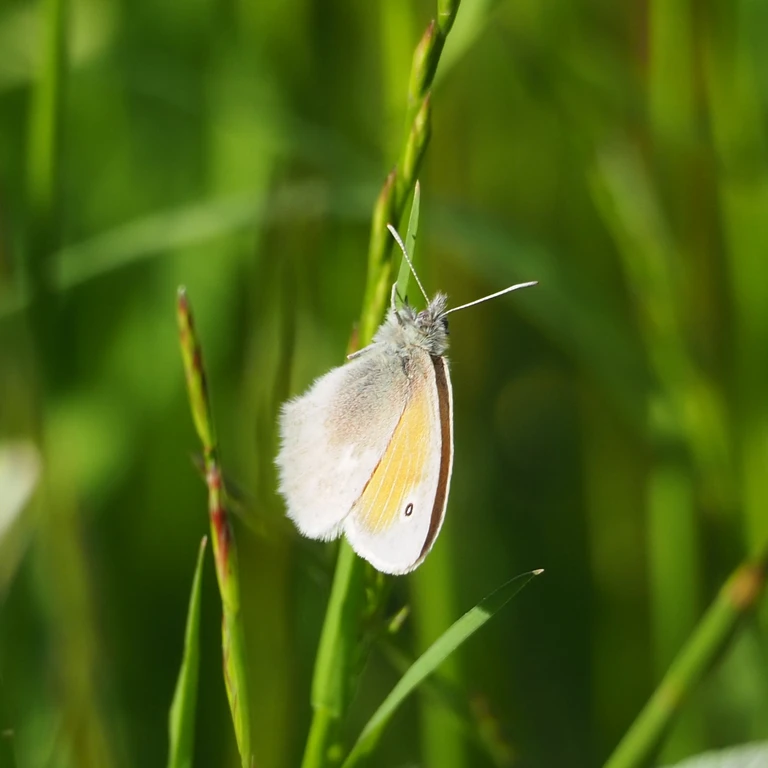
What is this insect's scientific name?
Coenonympha pamphilus
